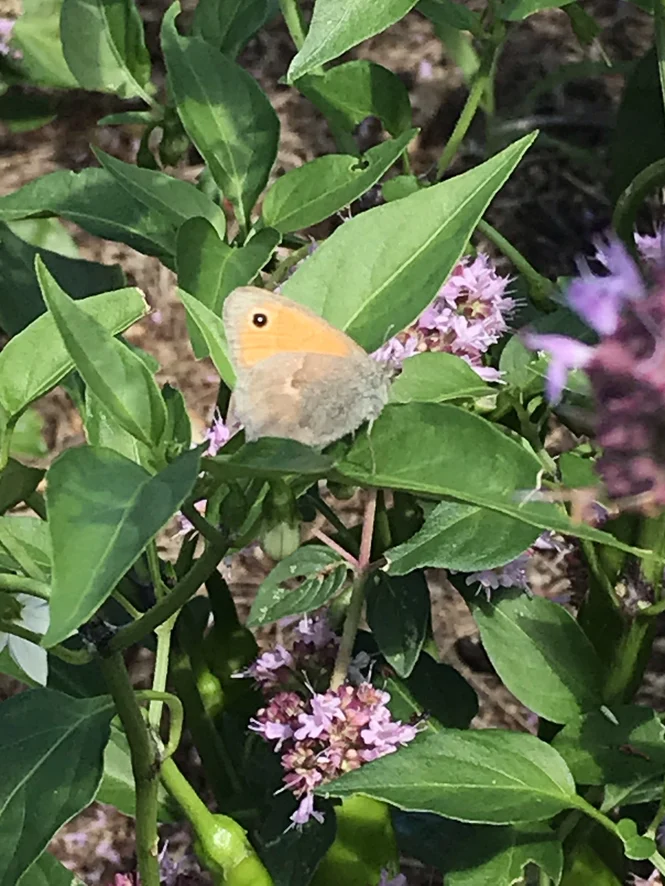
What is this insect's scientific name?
Coenonympha pamphilus
